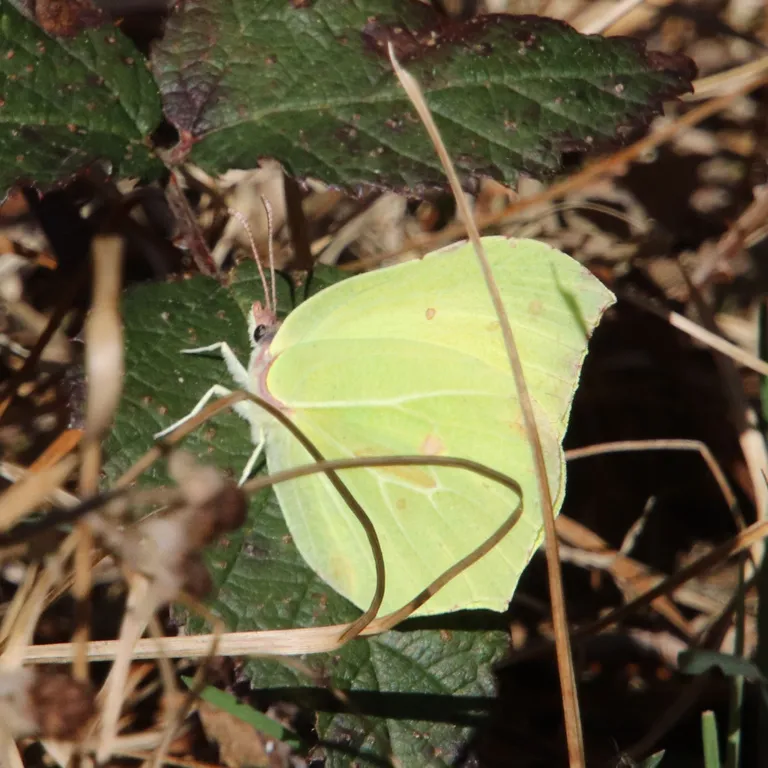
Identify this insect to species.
Gonepteryx rhamni
